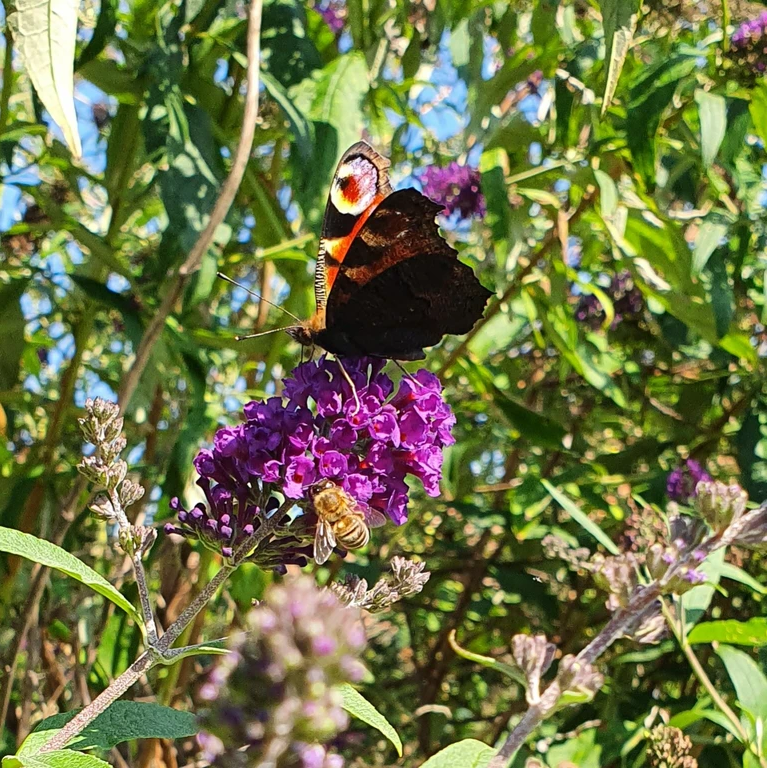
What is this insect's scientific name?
Aglais io
